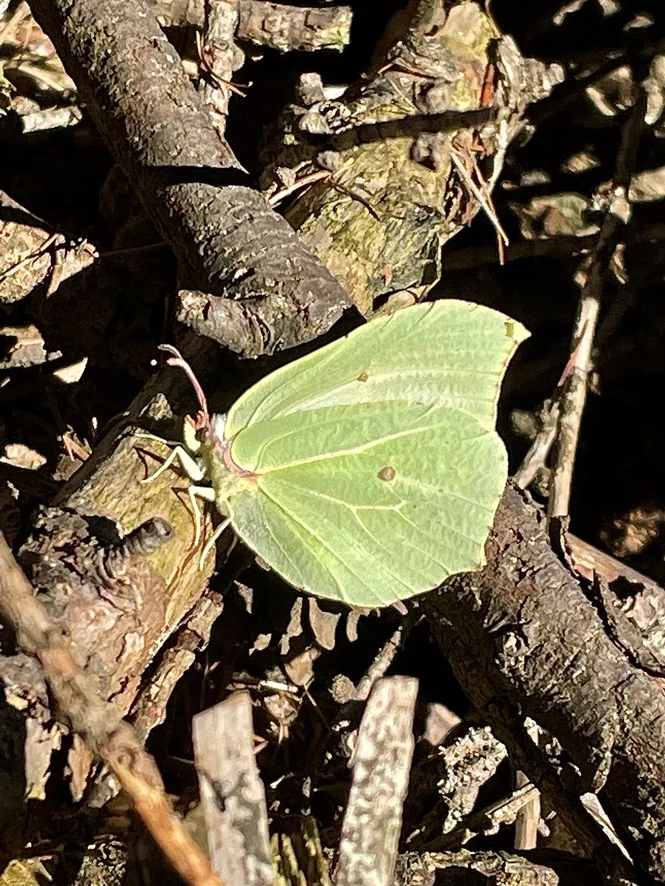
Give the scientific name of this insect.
Gonepteryx rhamni
